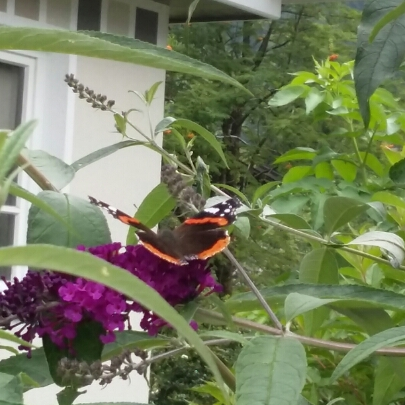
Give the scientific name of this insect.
Vanessa atalanta
